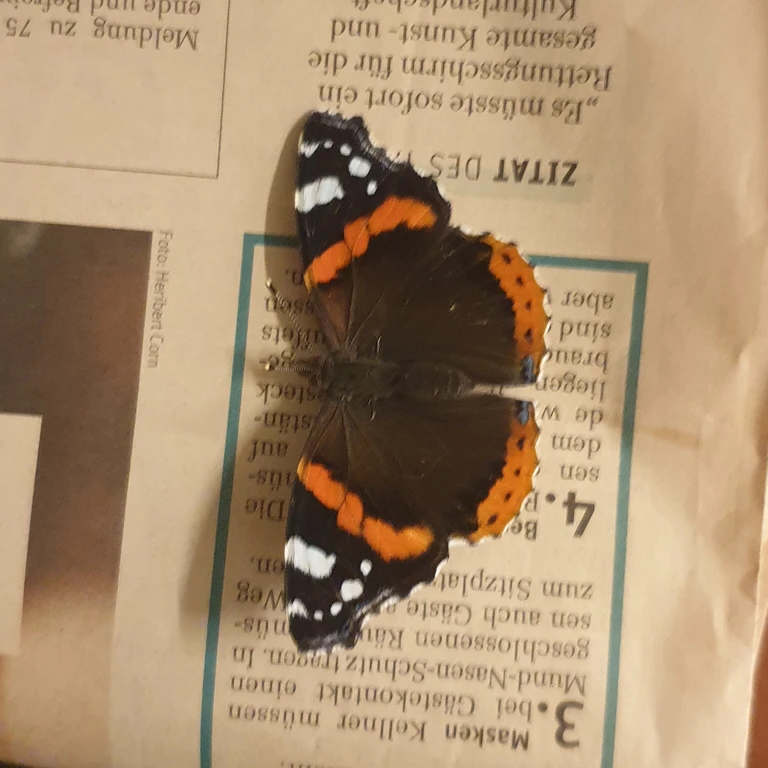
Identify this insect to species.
Vanessa atalanta
